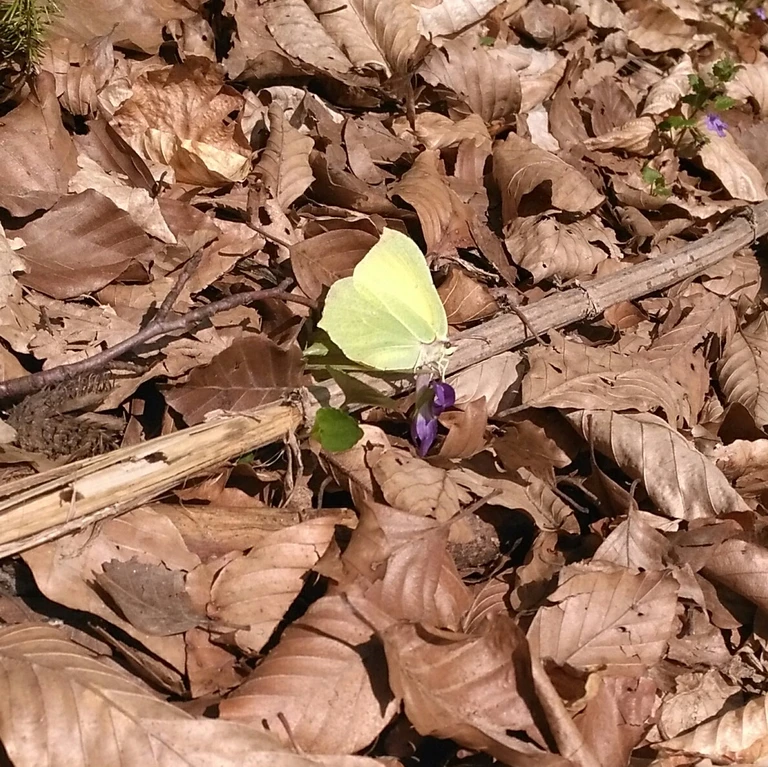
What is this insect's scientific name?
Gonepteryx rhamni
